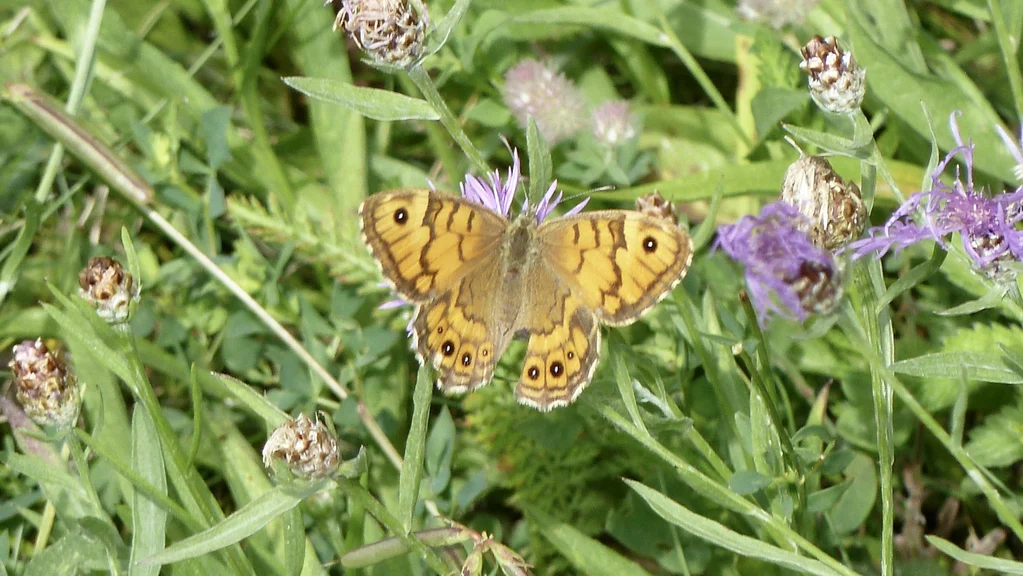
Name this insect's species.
Lasiommata megera (also Pararge megera)
